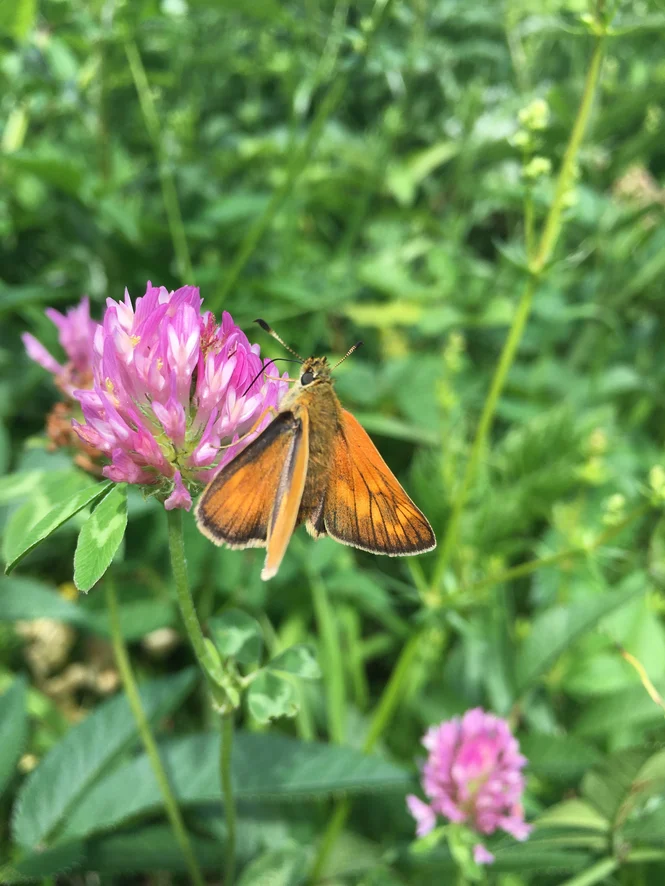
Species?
Ochlodes sylvanus (also Ochlodes venata)
